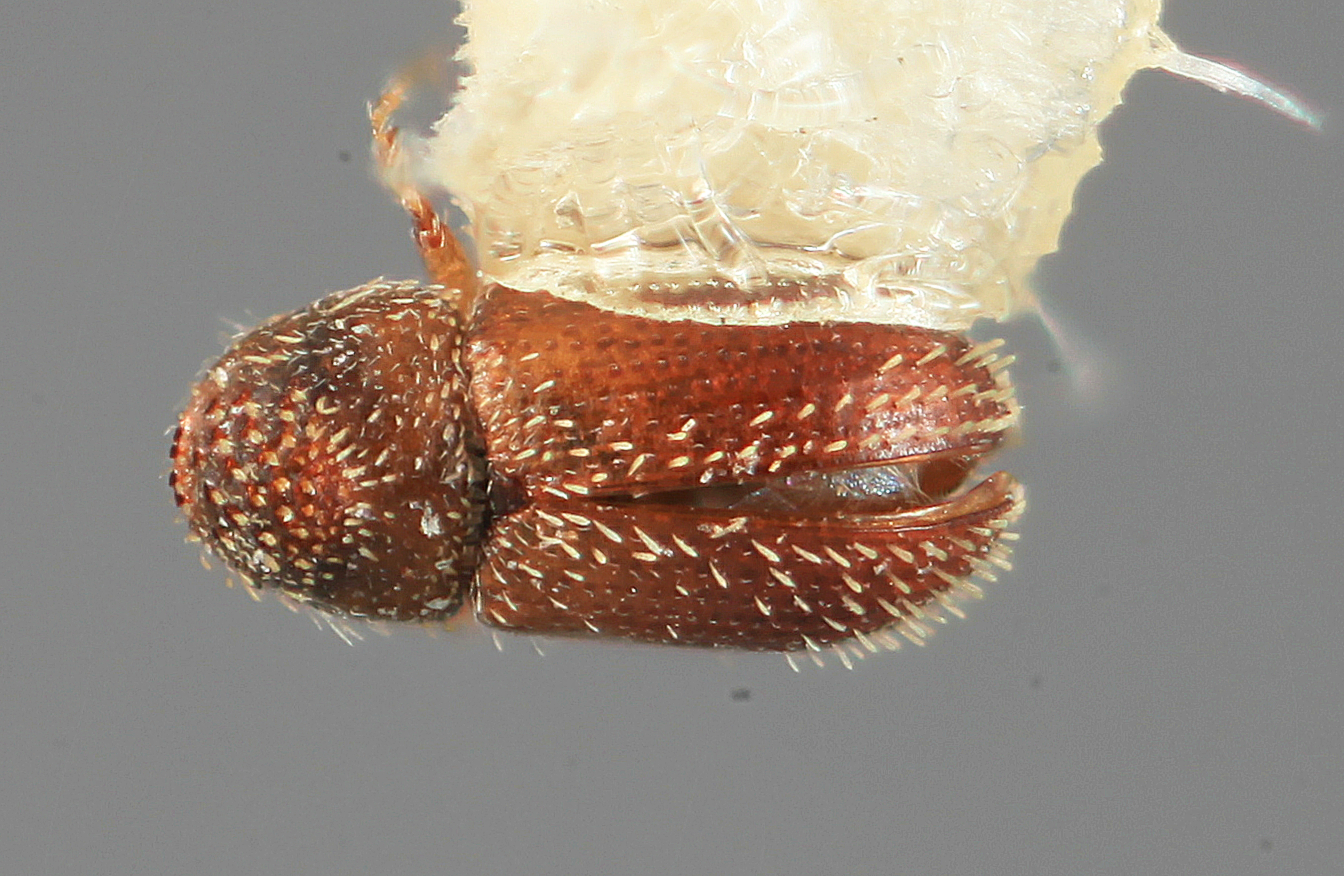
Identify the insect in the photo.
Pseudothysanoes perseae
